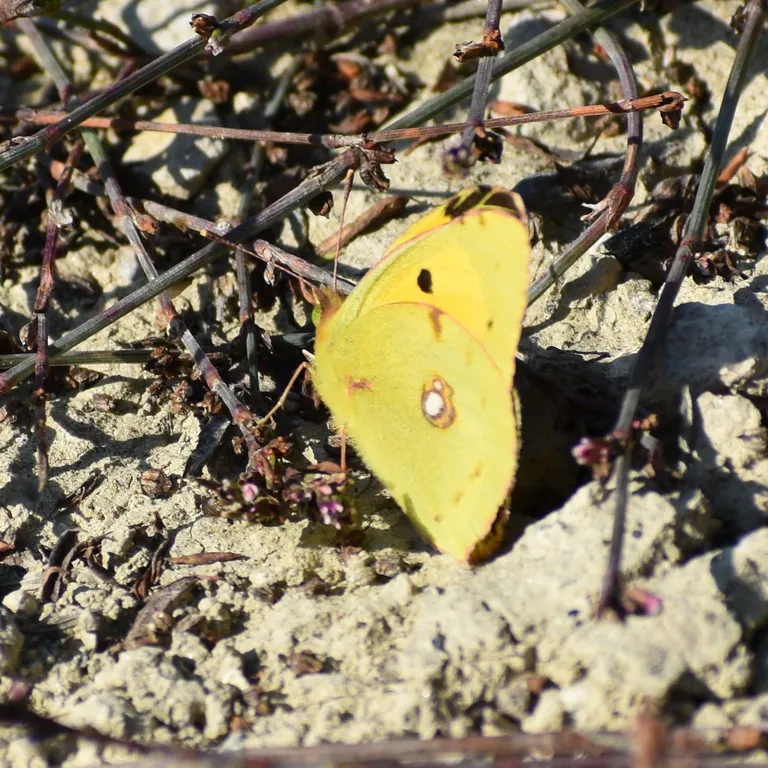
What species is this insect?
Colias croceus
